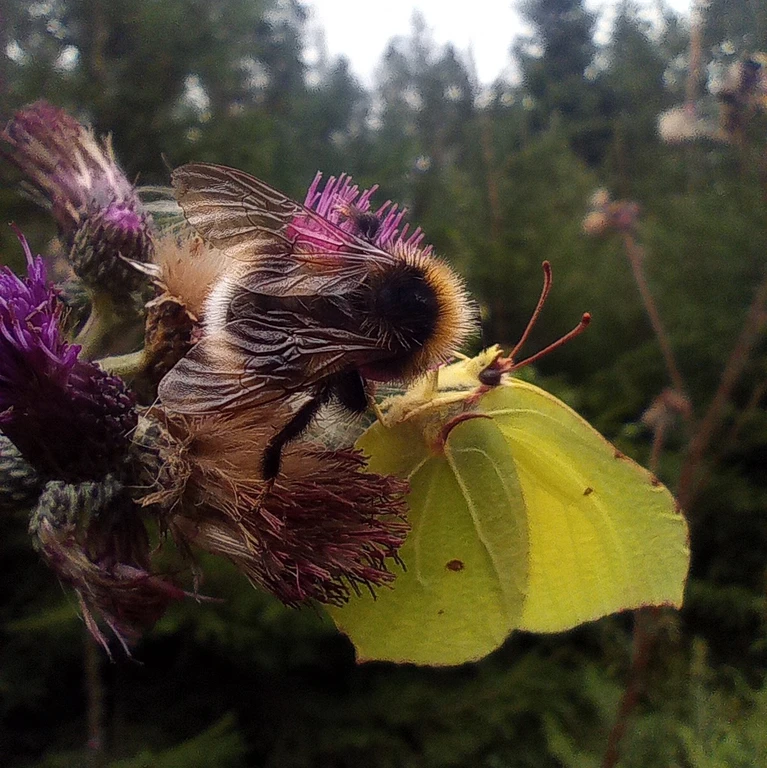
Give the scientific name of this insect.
Gonepteryx rhamni
